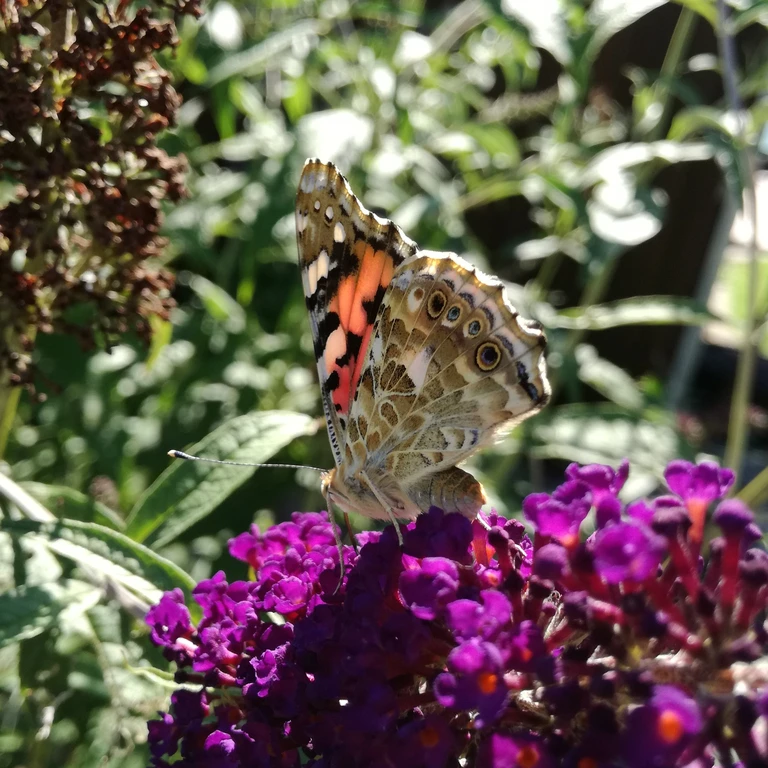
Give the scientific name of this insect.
Vanessa cardui
